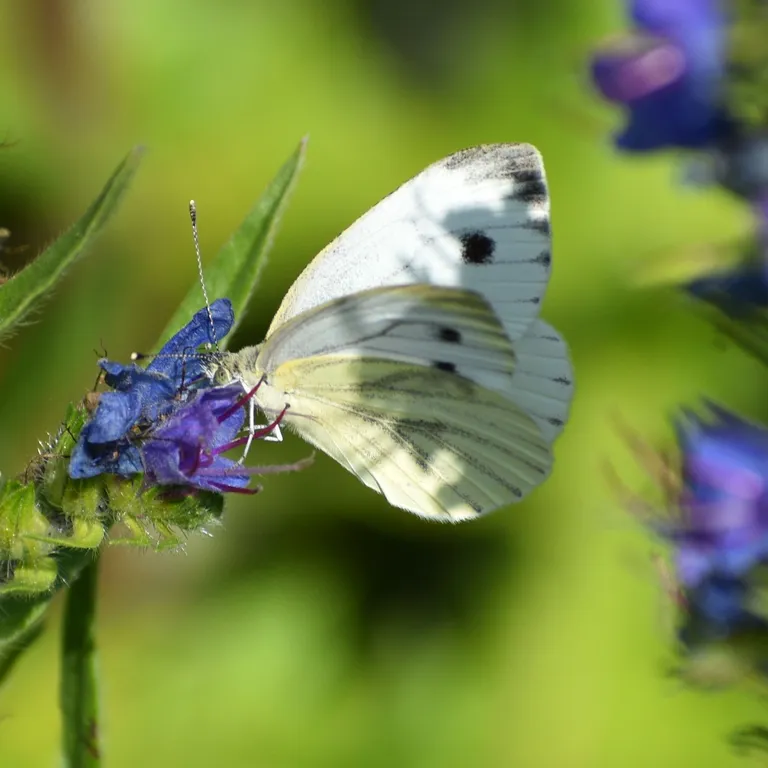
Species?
Pieris napi
